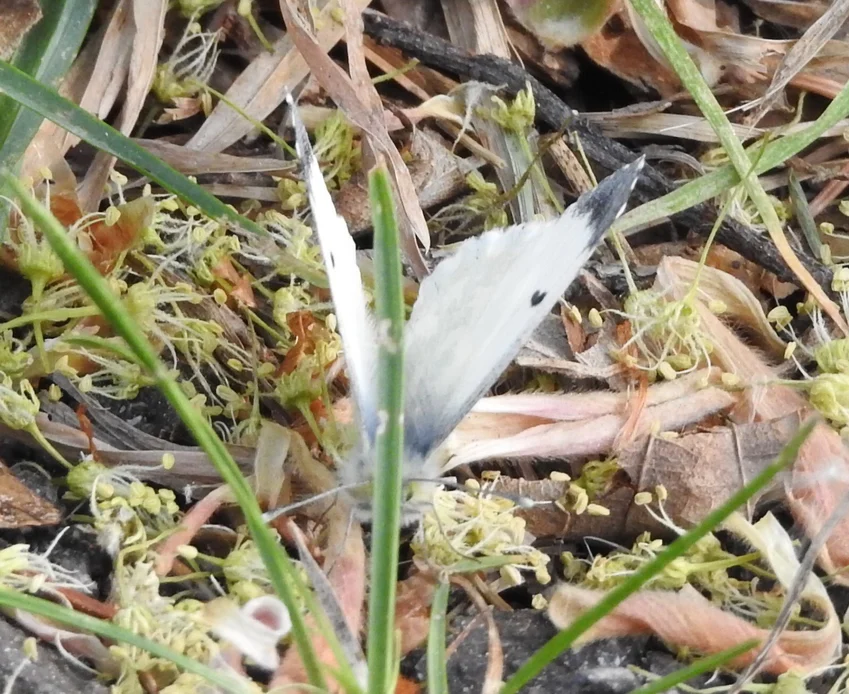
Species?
Anthocharis cardamines
